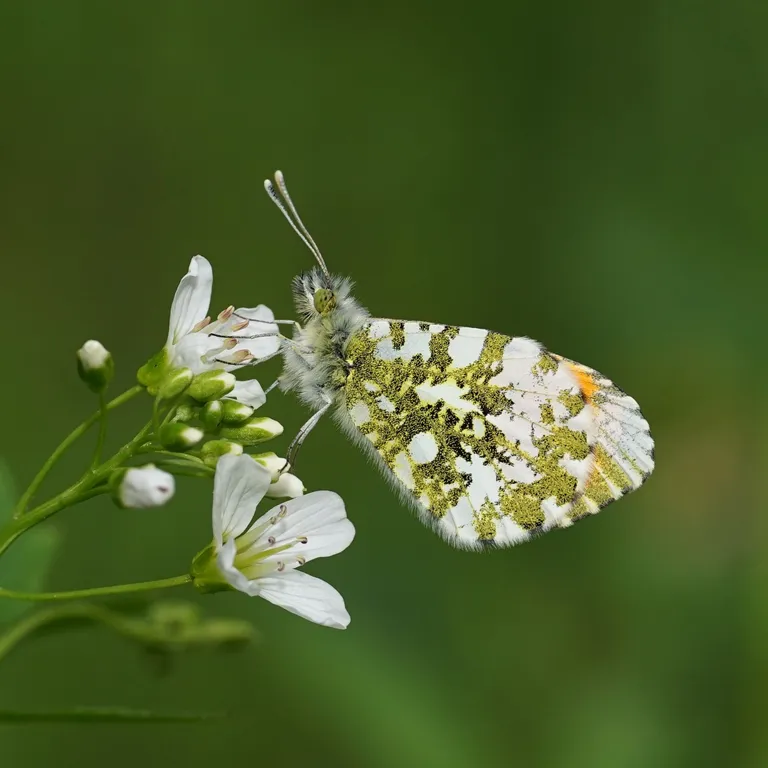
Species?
Anthocharis cardamines
